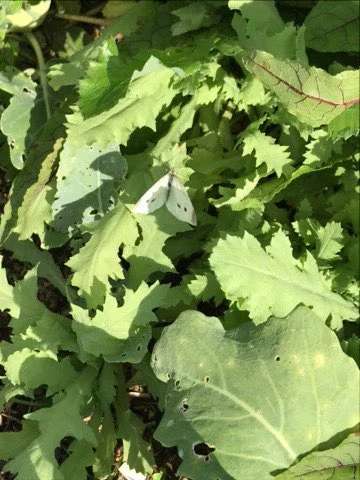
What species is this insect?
Pieris rapae
